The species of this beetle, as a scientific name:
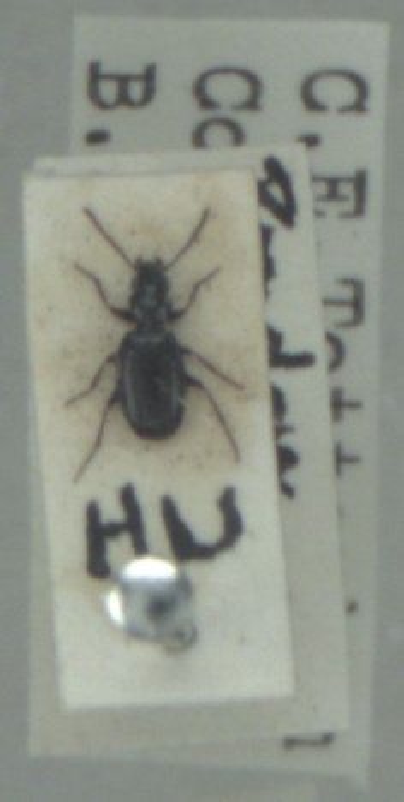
Syntomus truncatellus
